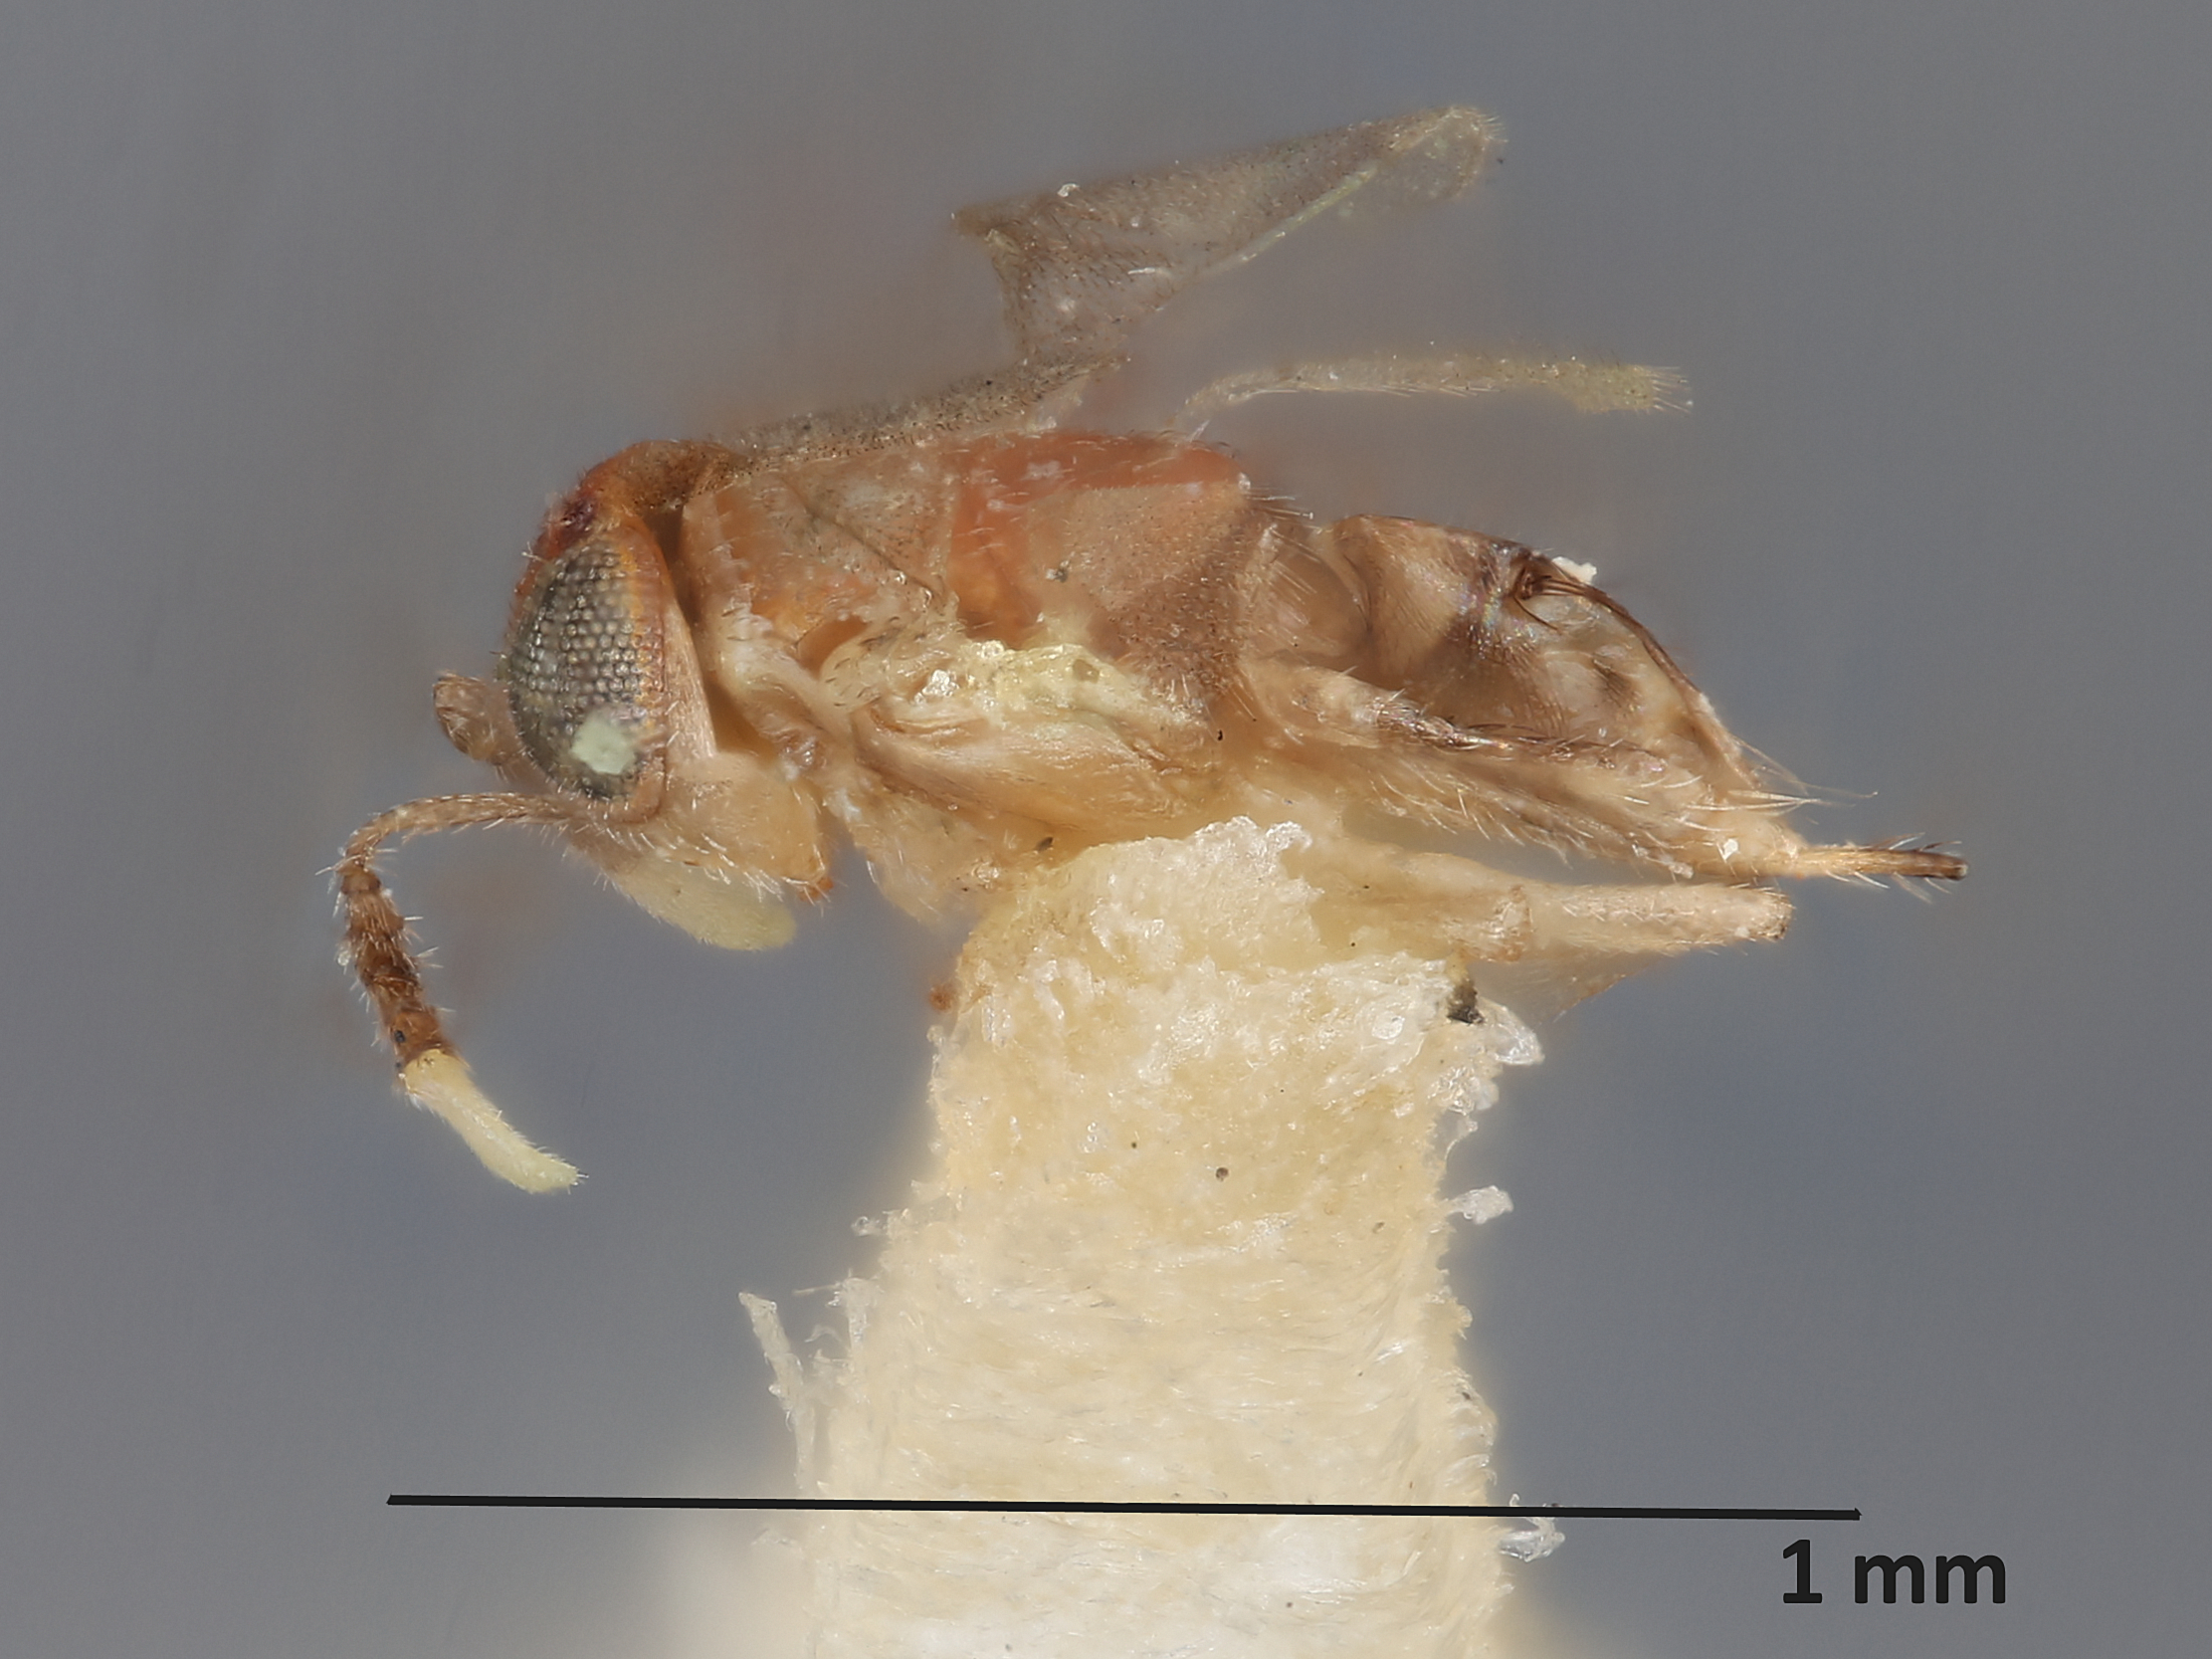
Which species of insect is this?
Pseudaphycus meritorius
